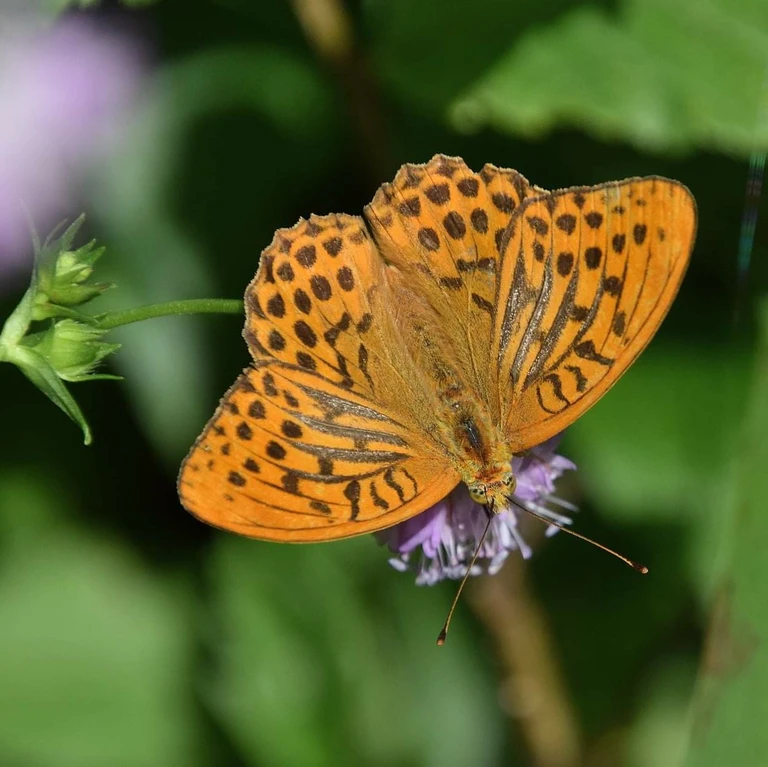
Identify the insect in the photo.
Argynnis paphia
